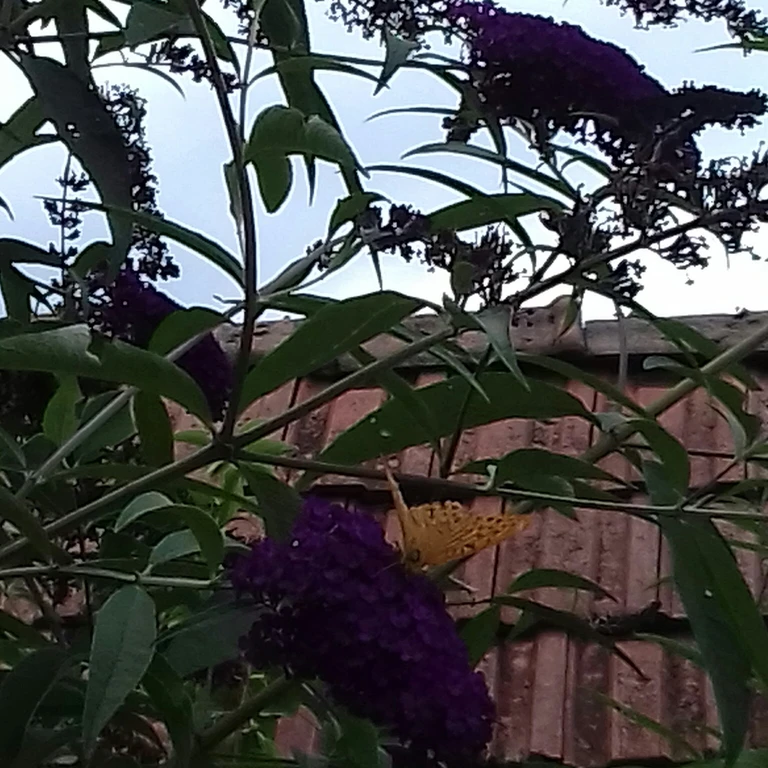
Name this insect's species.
Argynnis paphia
